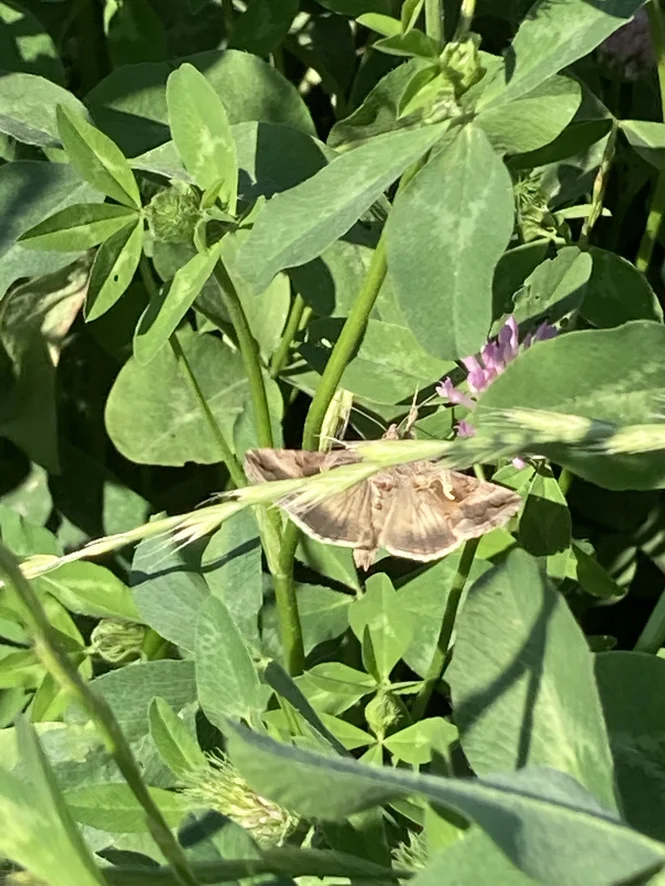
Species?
Autographa gamma
